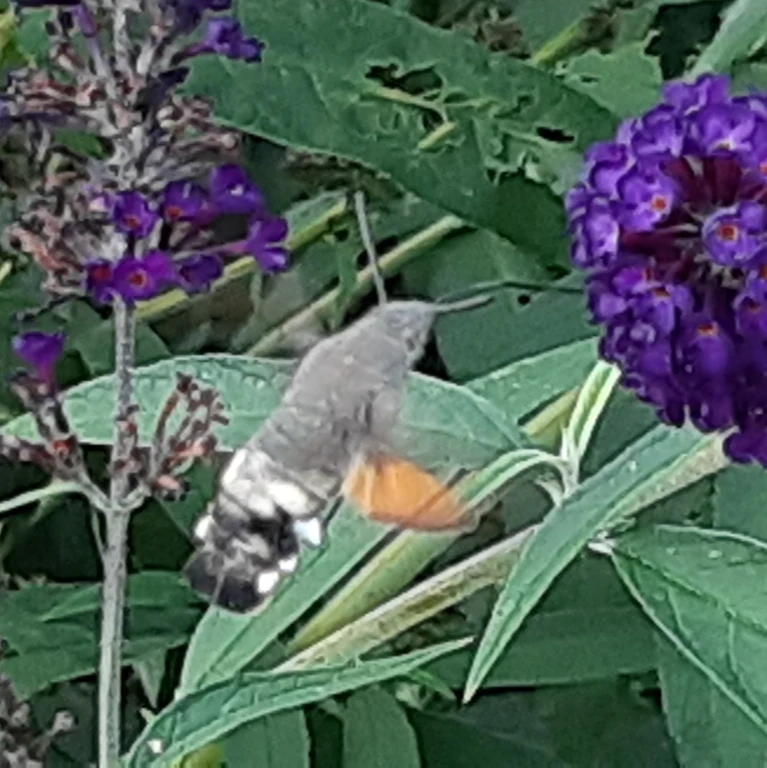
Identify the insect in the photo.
Macroglossum stellatarum
